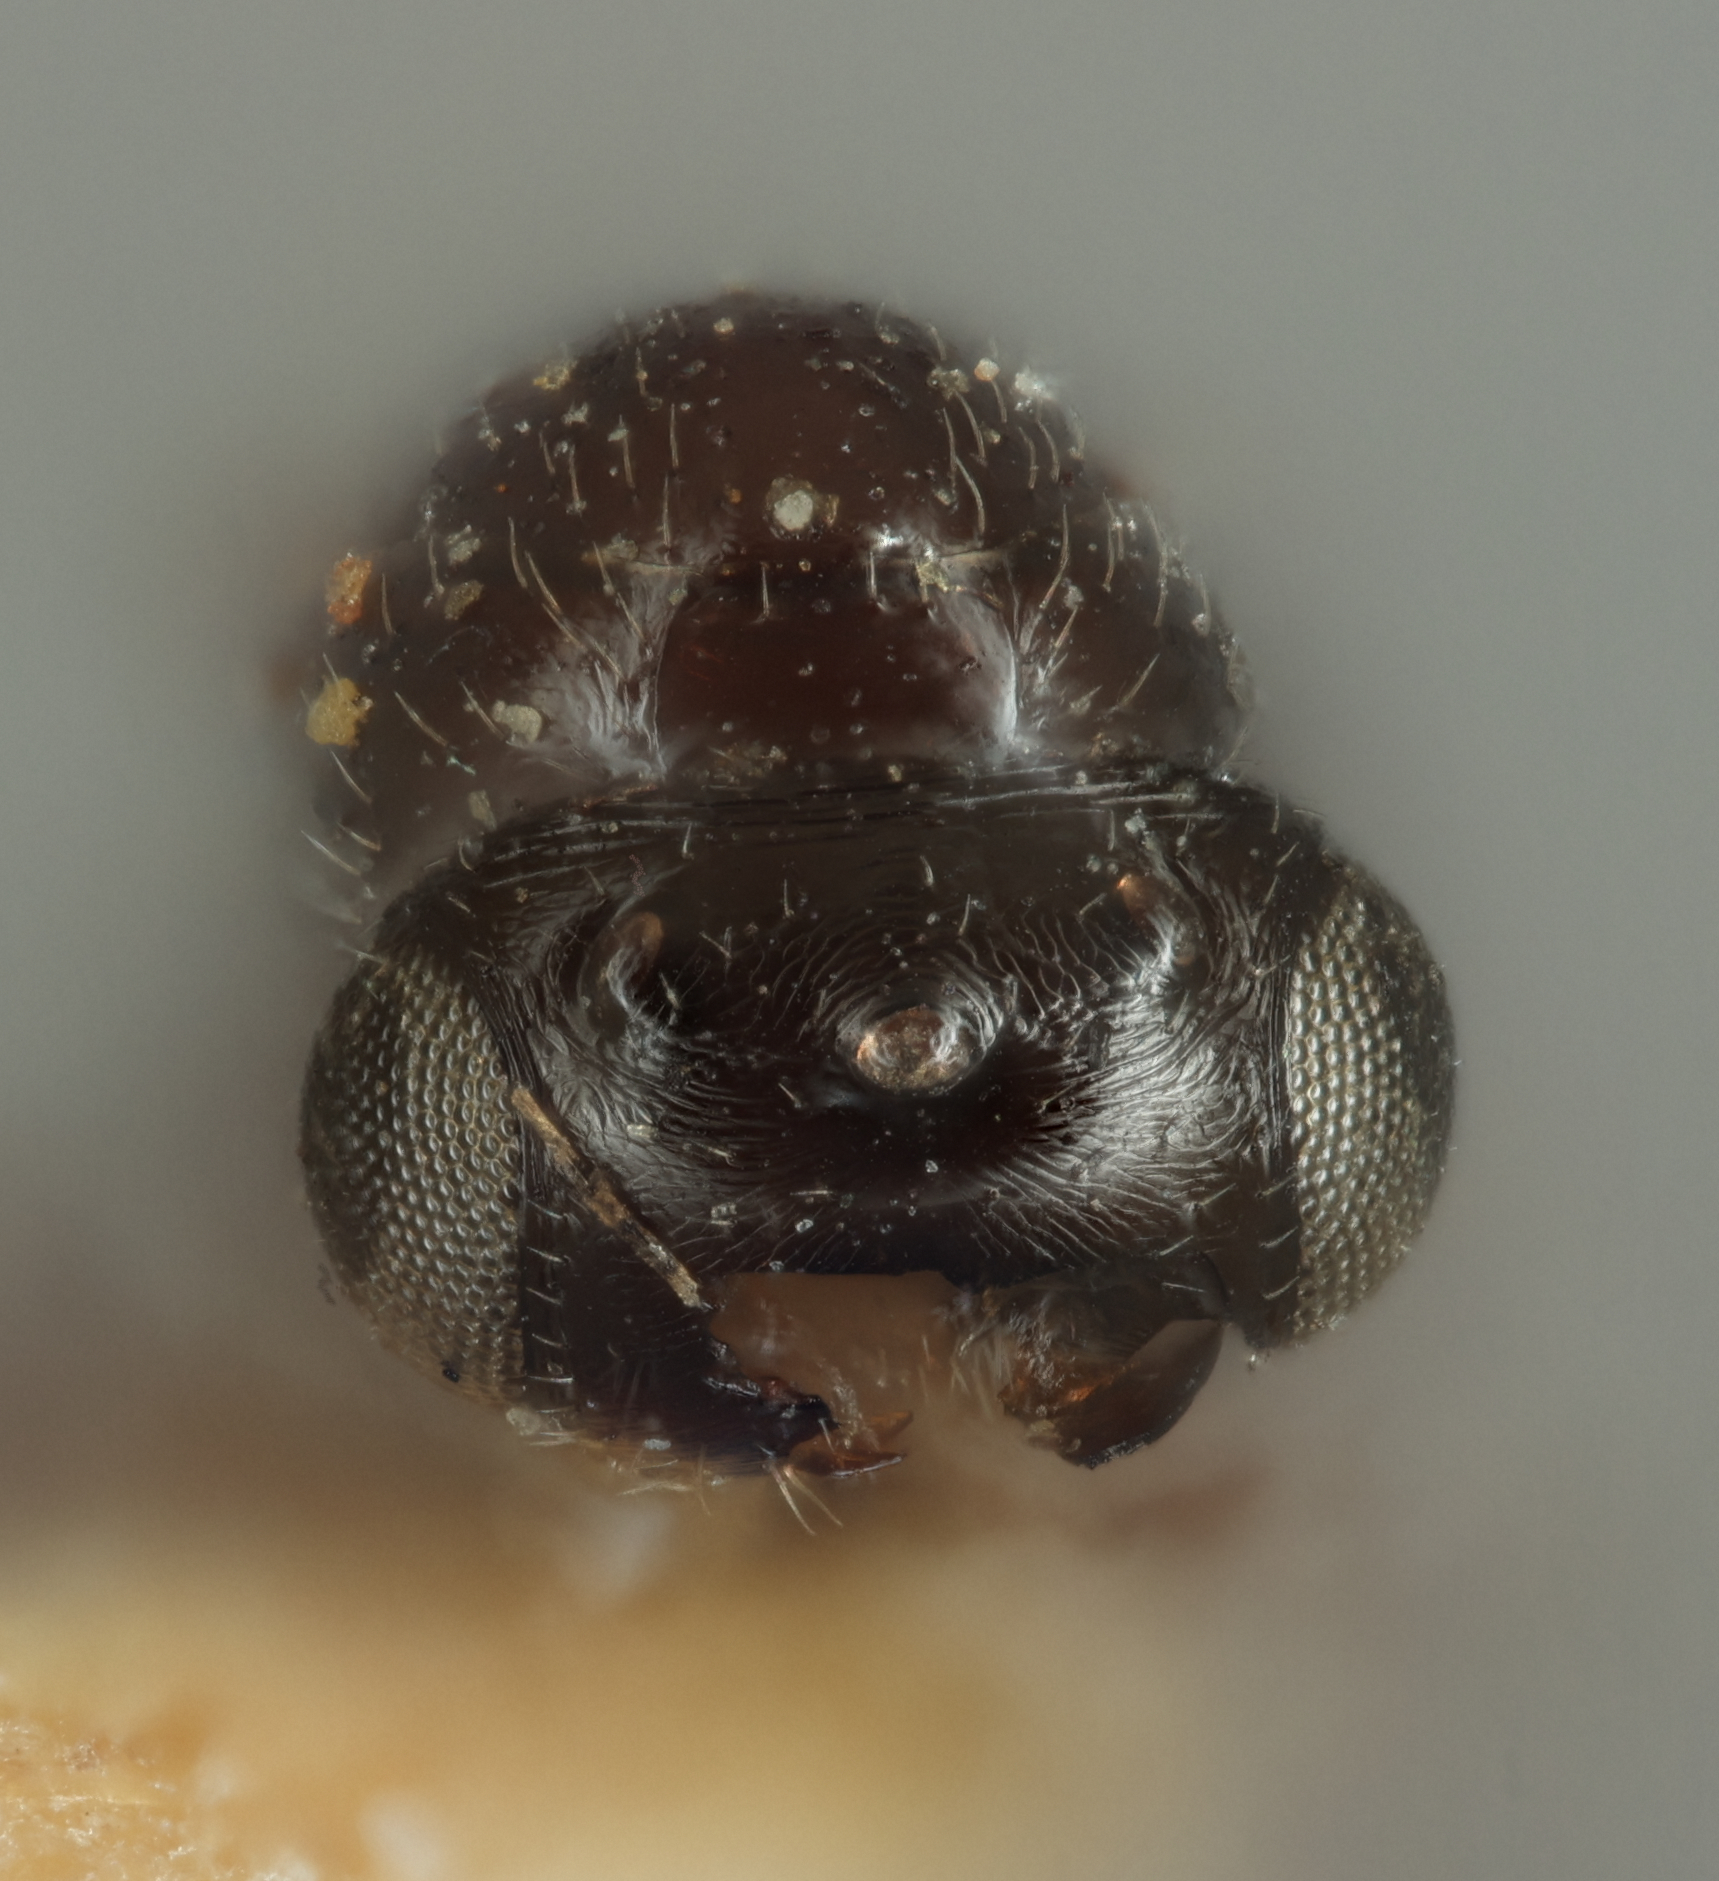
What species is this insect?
Polygnotus atriplicis
